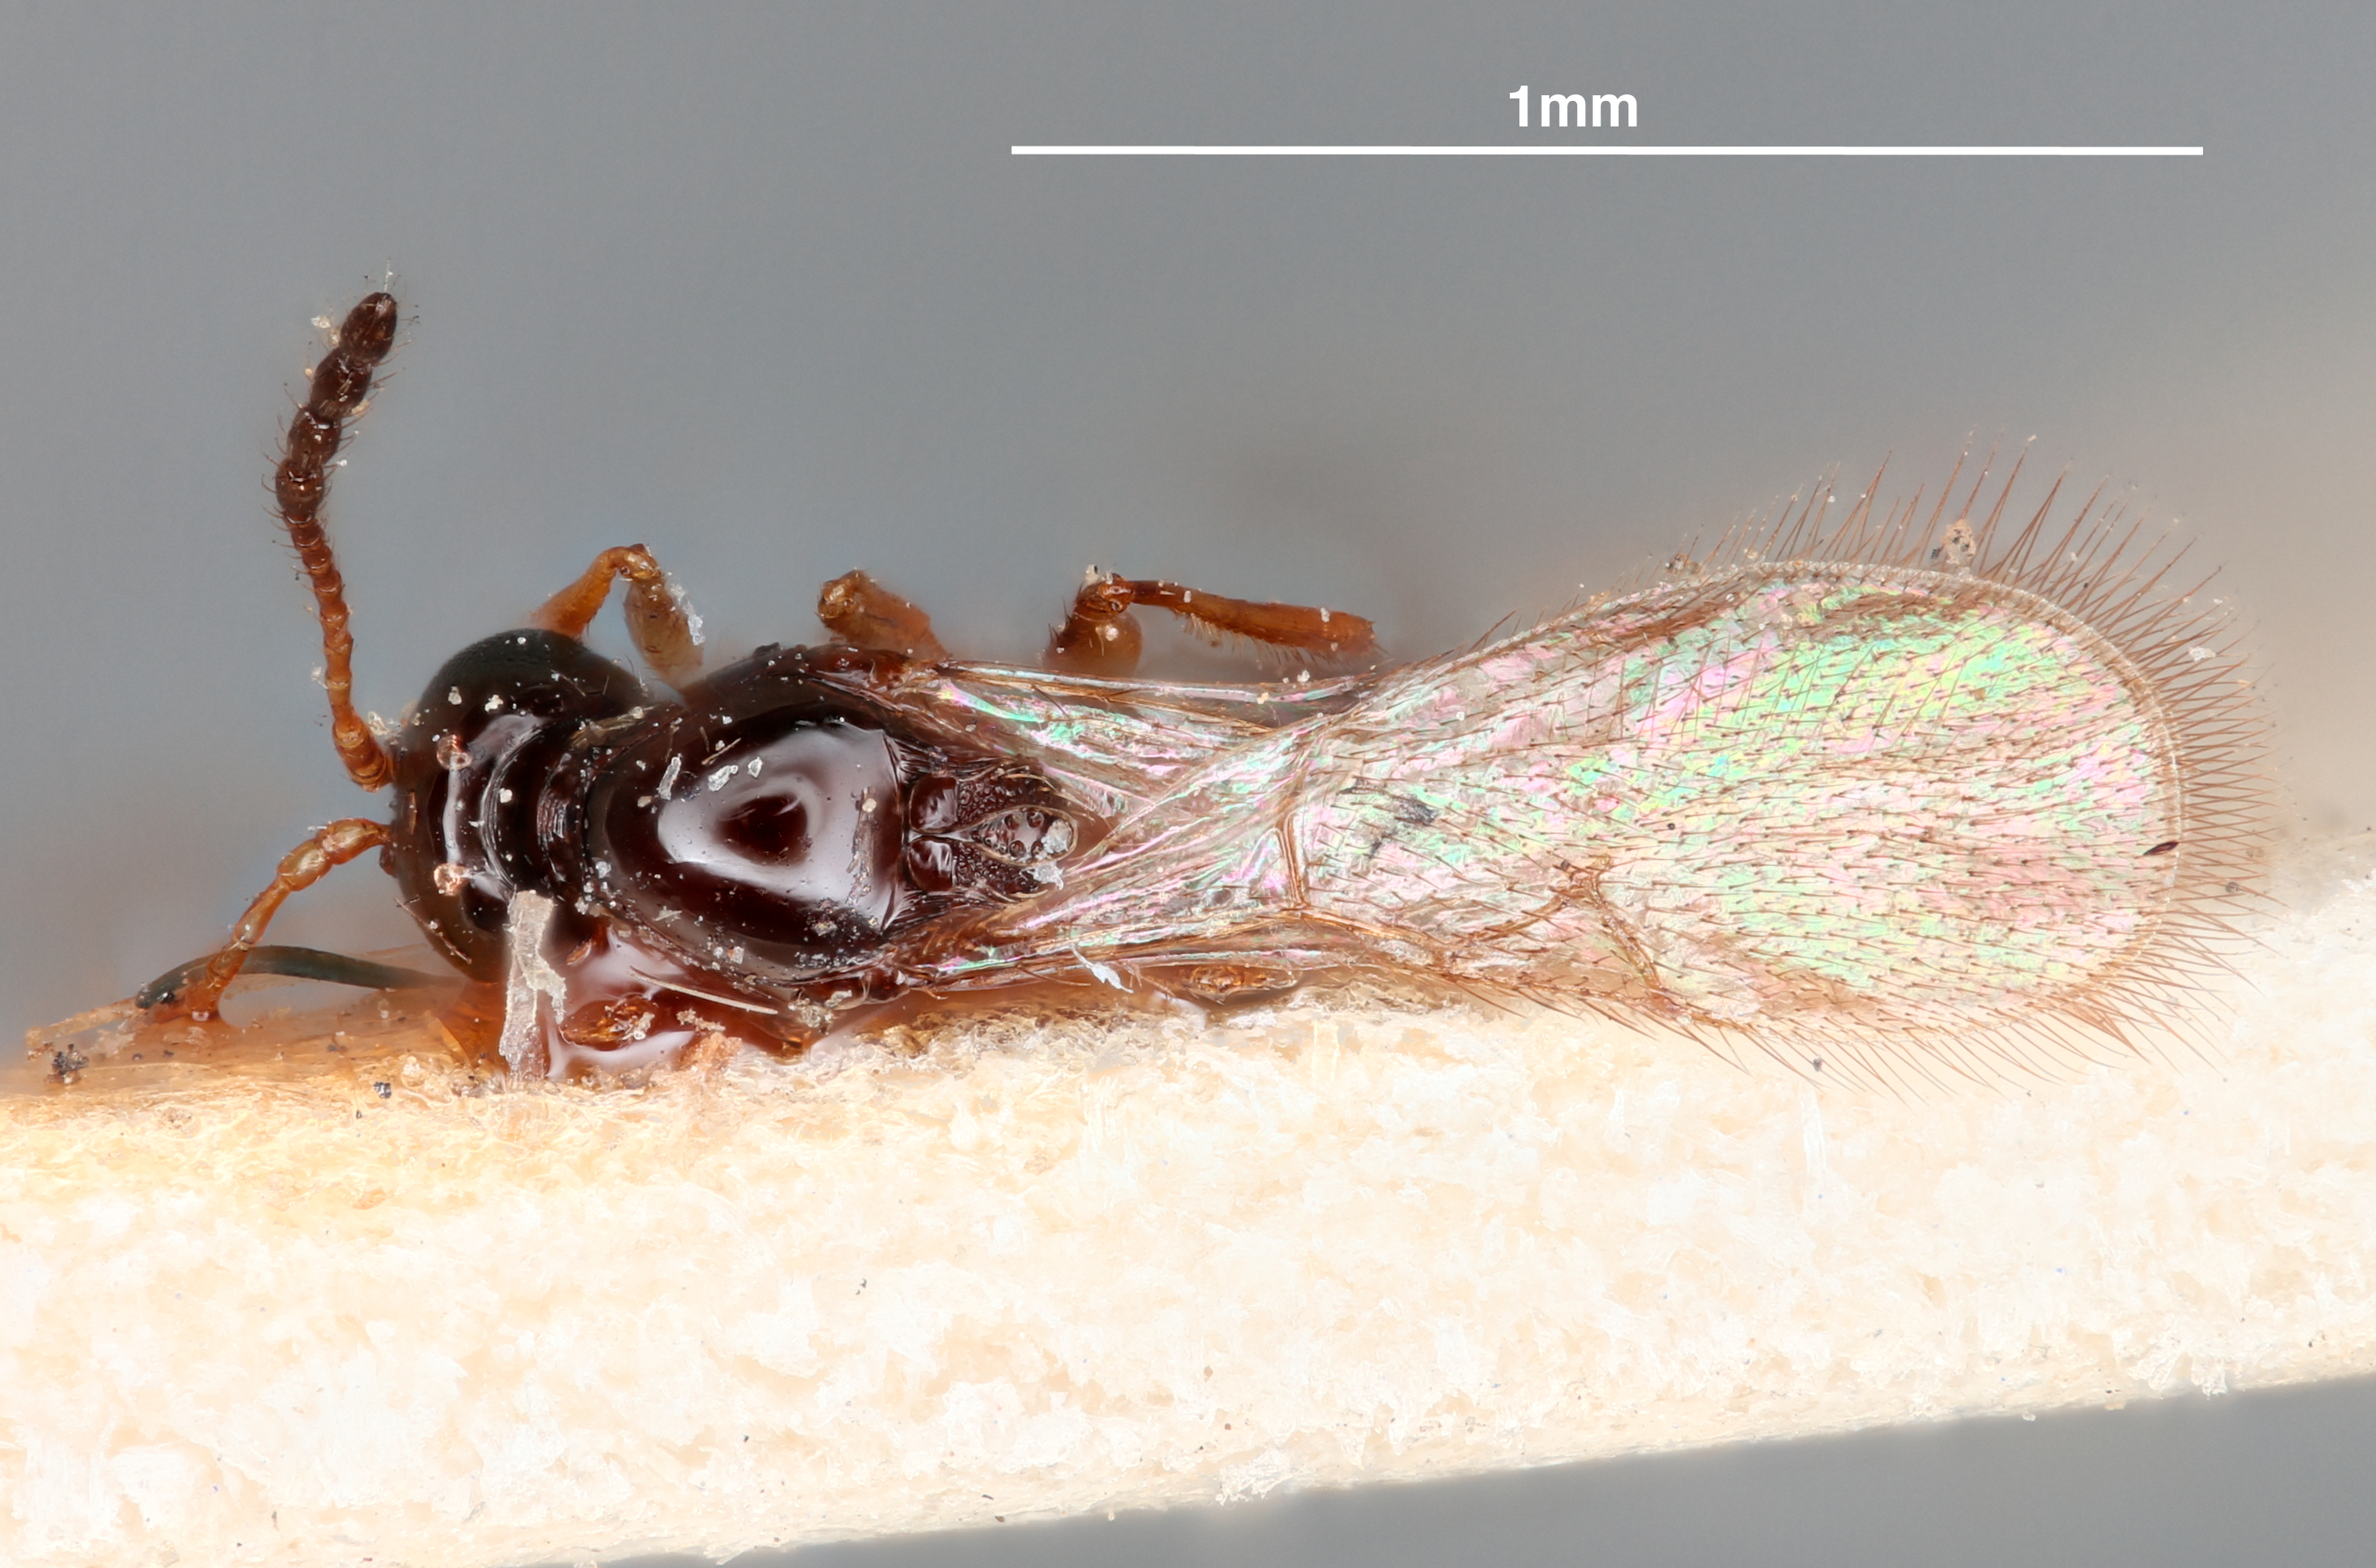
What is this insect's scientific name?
Tetrarhoptra rufipes
